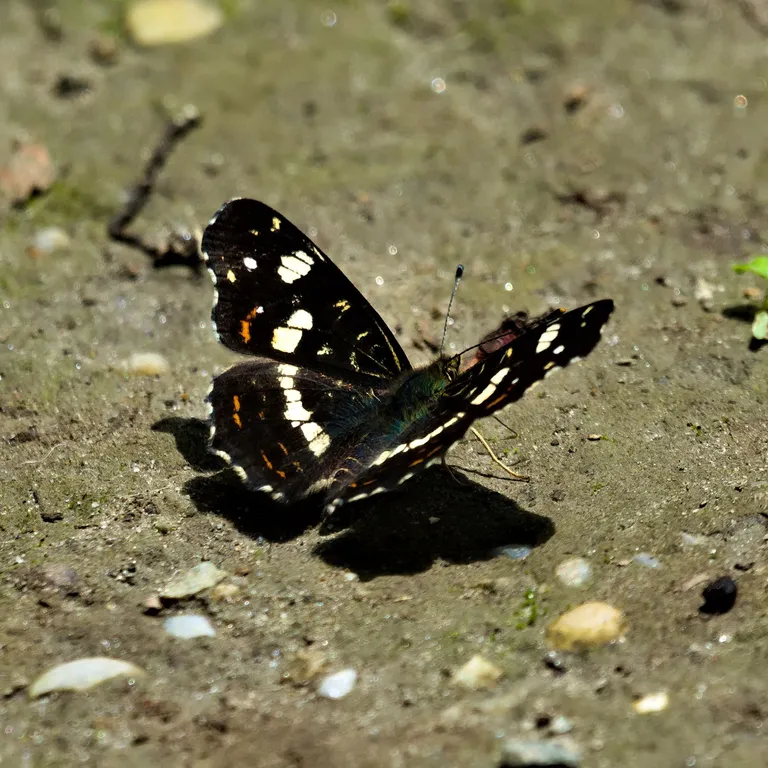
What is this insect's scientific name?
Araschnia levana
